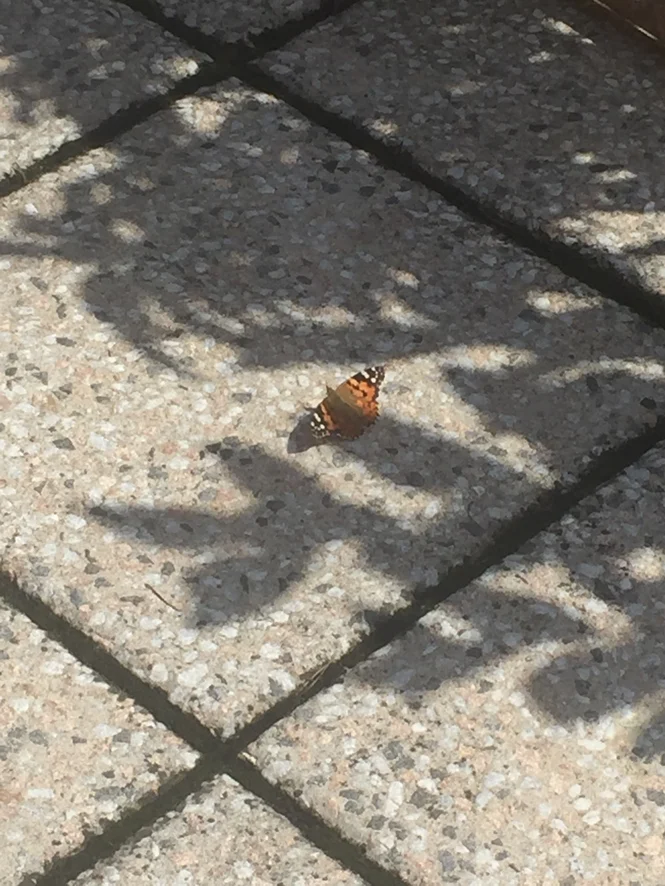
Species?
Vanessa cardui
